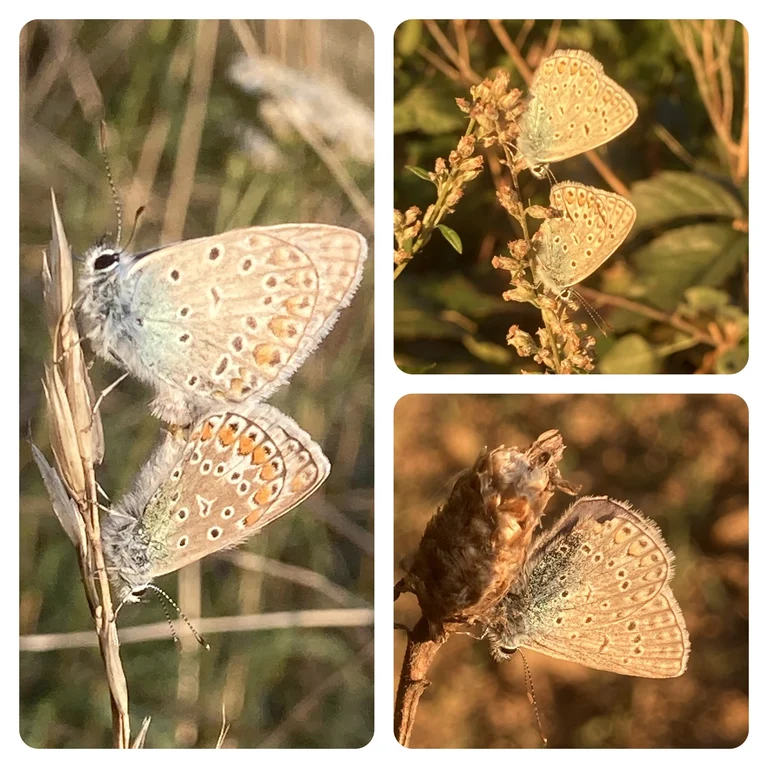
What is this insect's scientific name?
Polyommatus icarus
